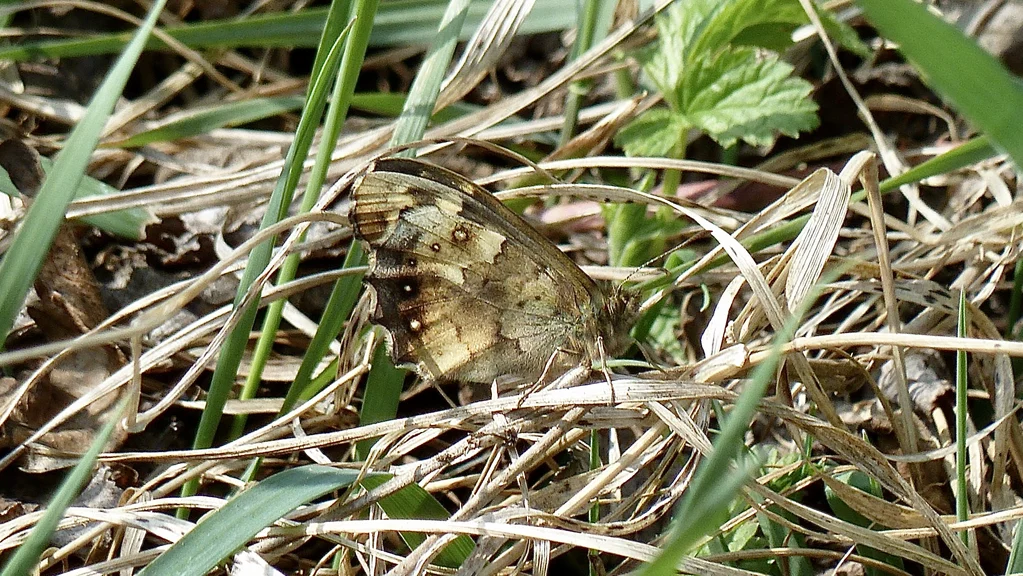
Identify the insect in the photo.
Pararge aegeria
